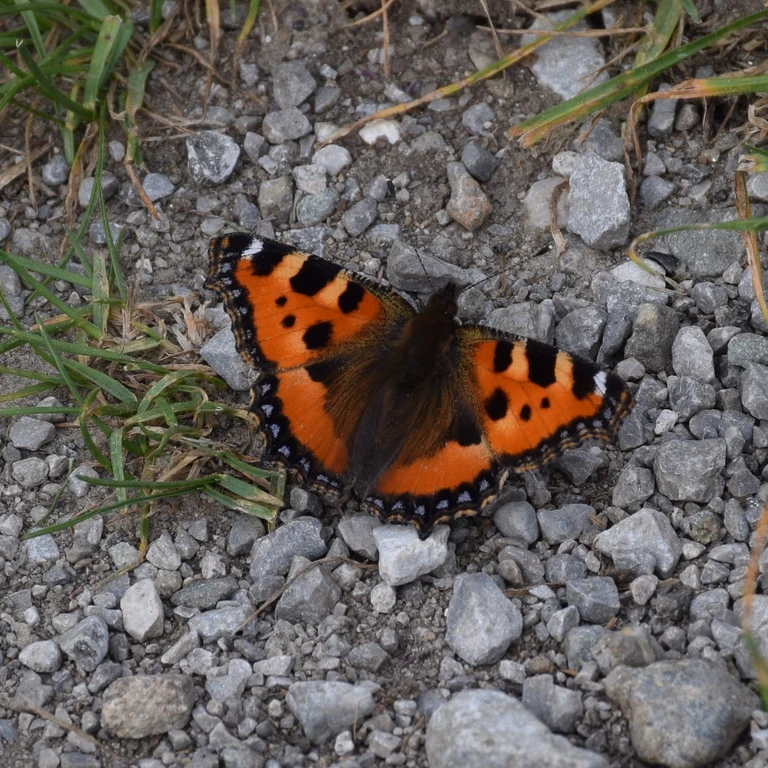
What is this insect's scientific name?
Aglais urticae
